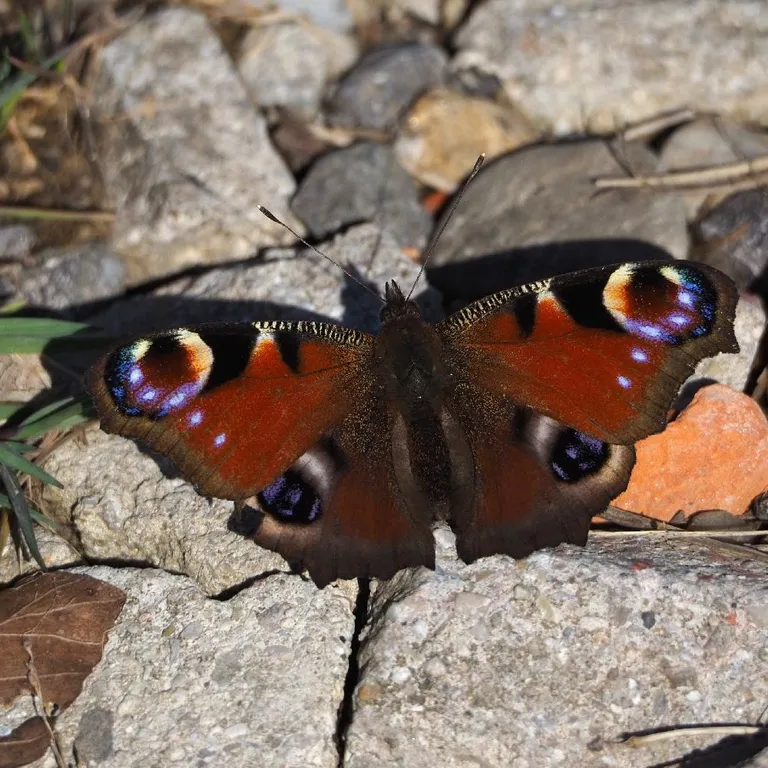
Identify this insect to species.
Aglais io
